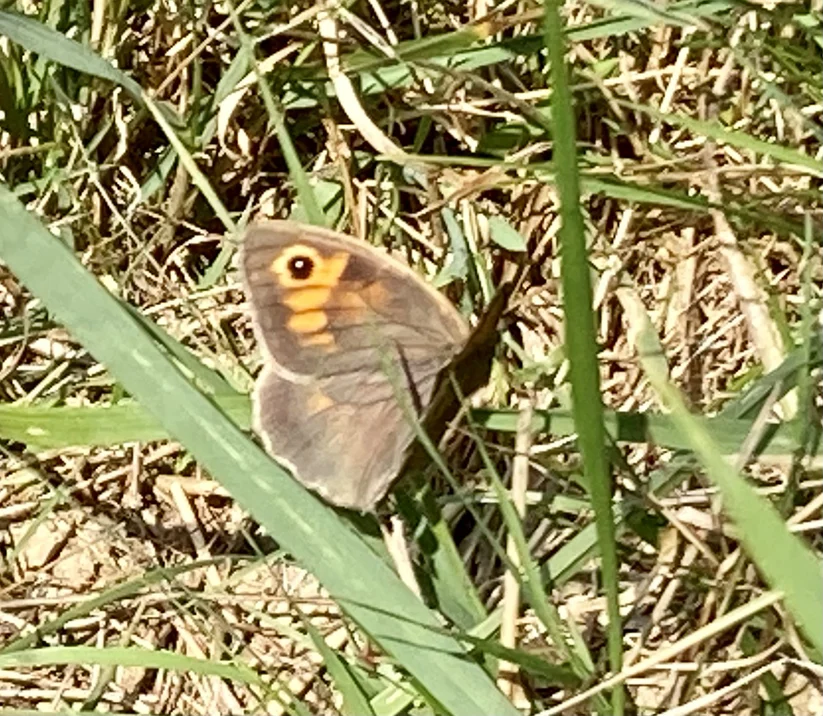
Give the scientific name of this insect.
Maniola jurtina
